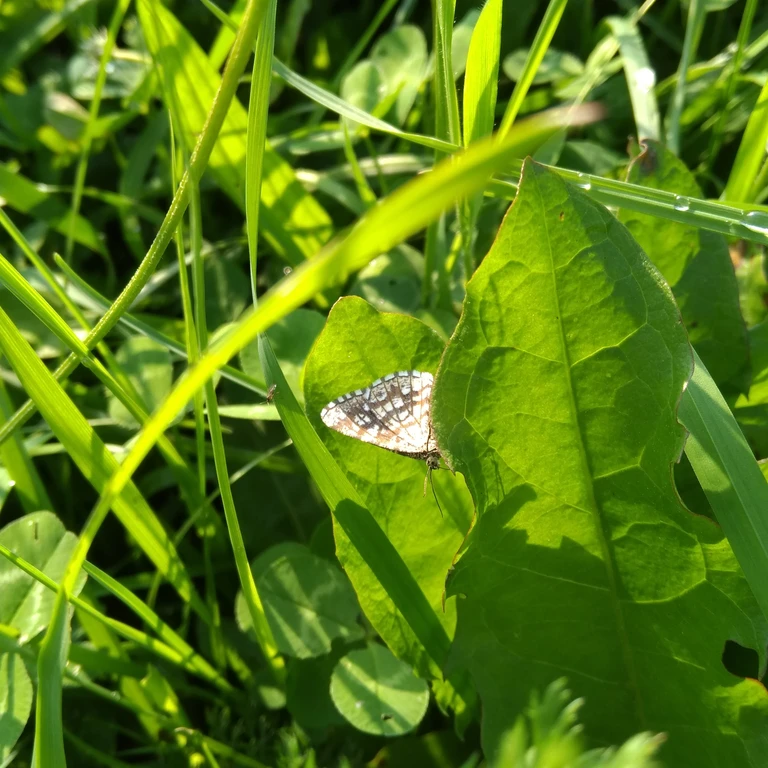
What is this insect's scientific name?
Chiasmia clathrata
